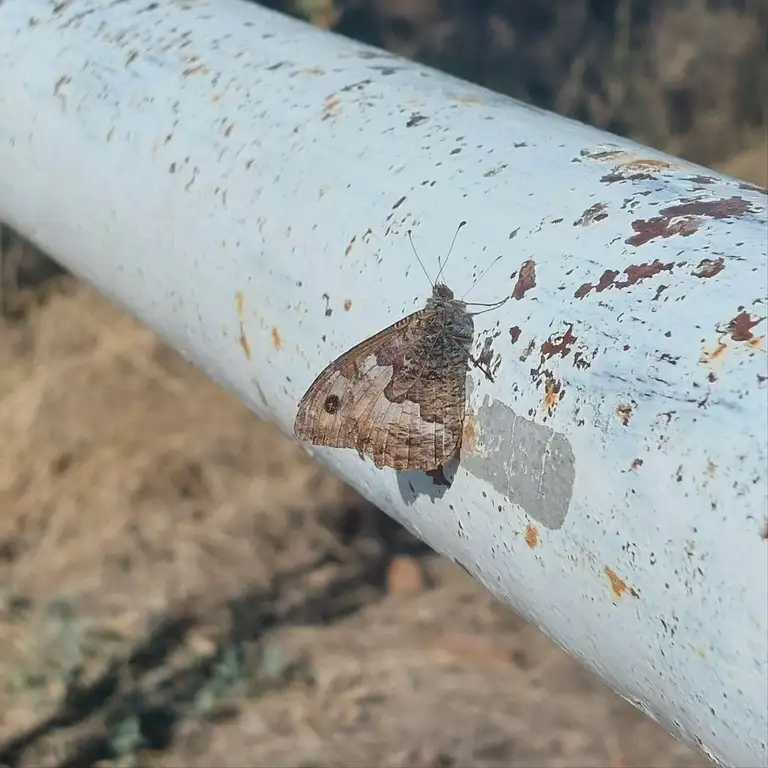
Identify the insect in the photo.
Hipparchia semele
